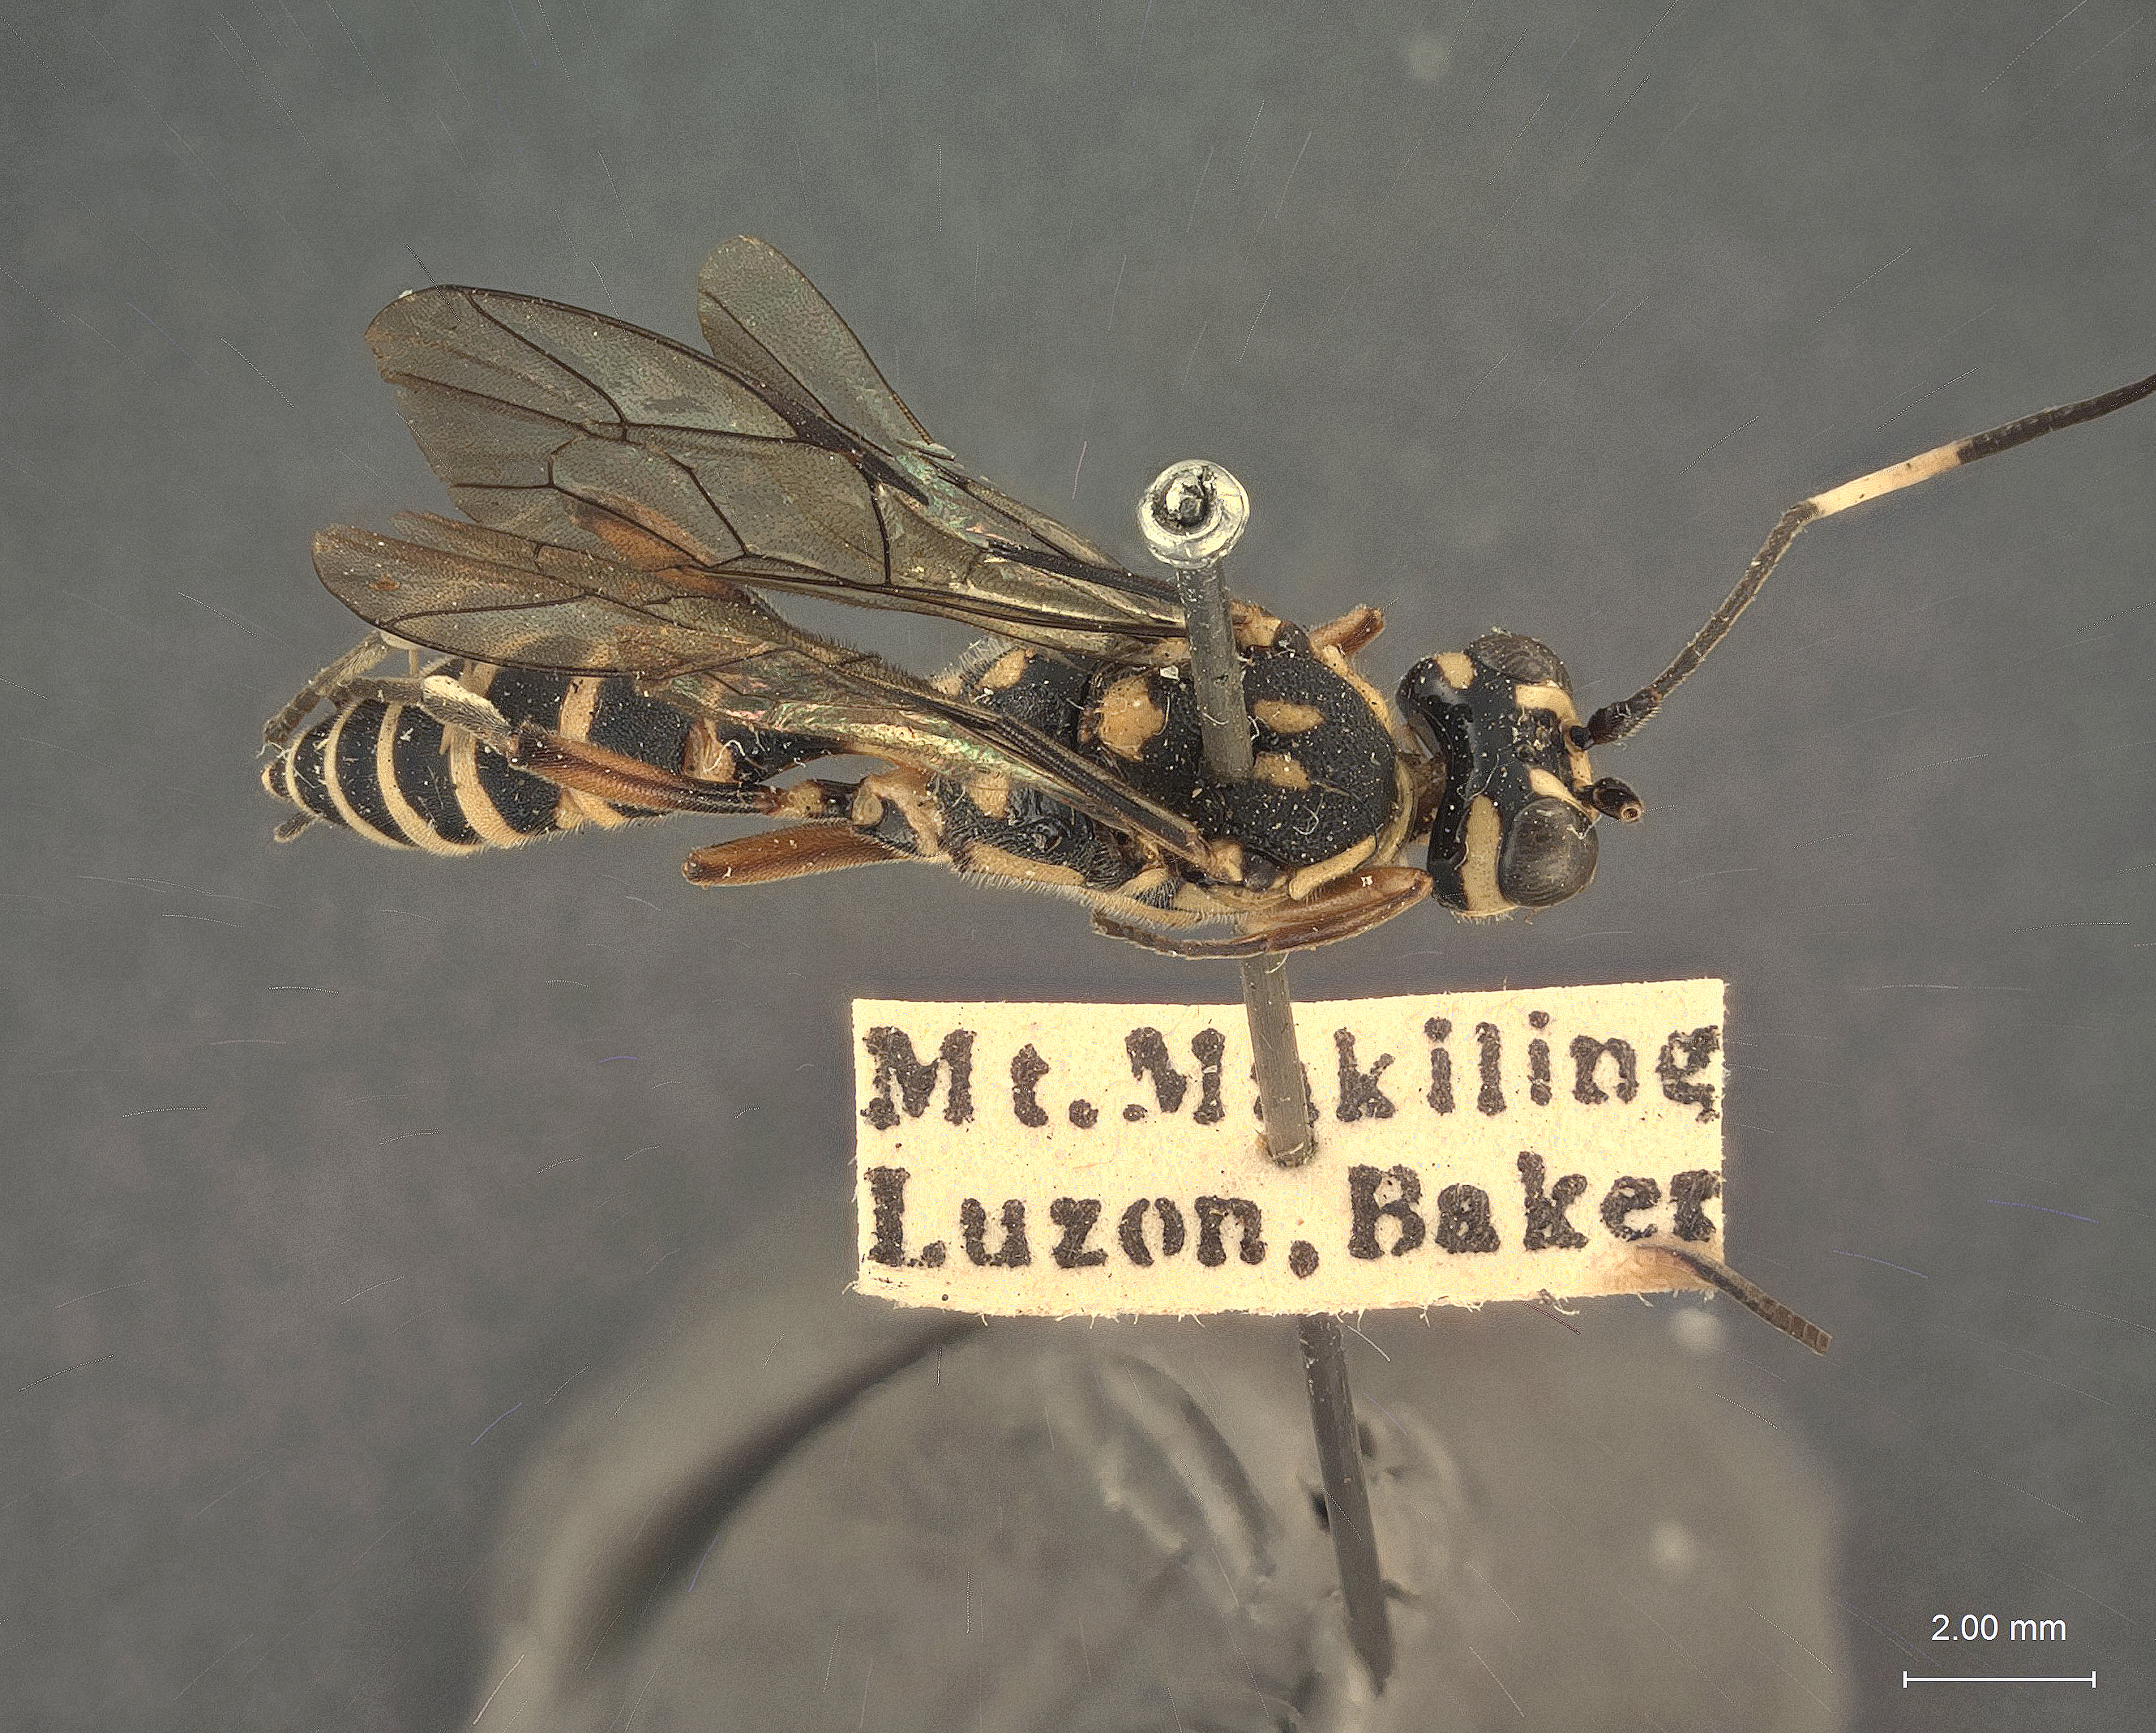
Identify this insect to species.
Ctenocharidea luzonensis
